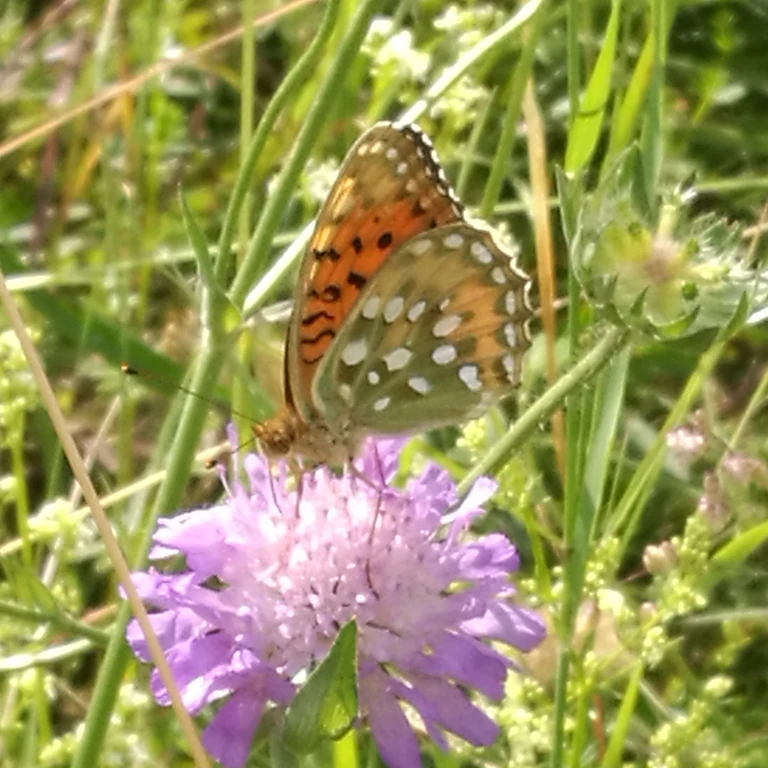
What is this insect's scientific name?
Speyeria aglaja
